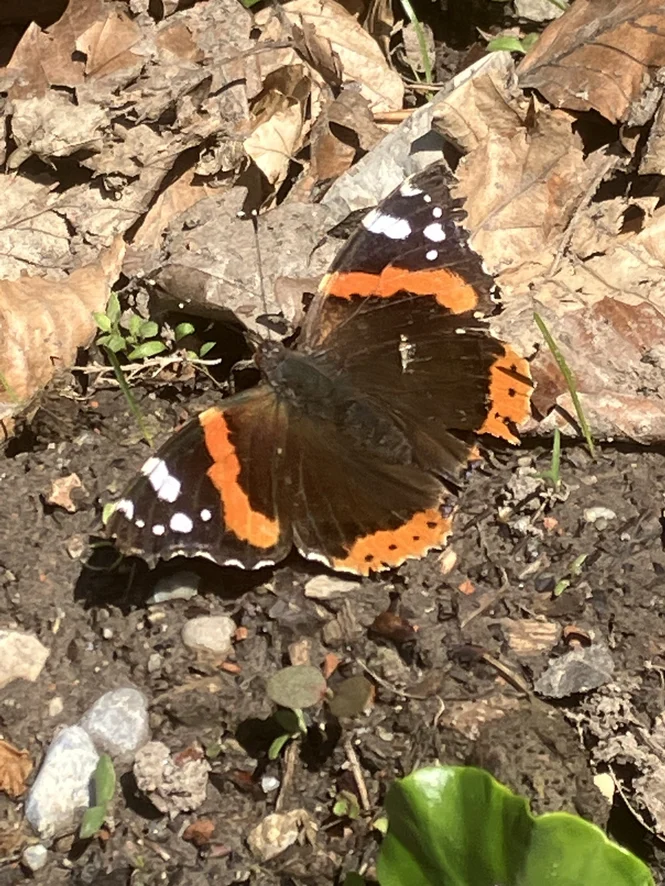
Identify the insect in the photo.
Vanessa atalanta
